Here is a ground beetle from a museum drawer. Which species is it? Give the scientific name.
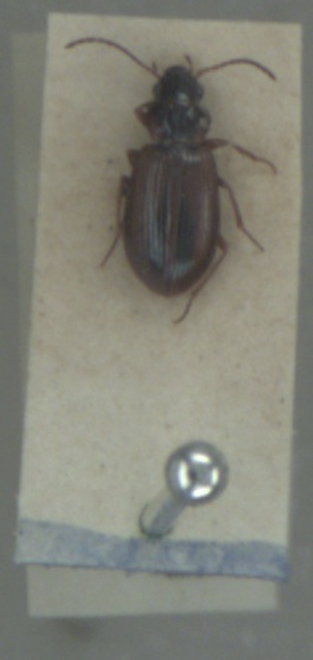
Dicheirotrichus placidus
